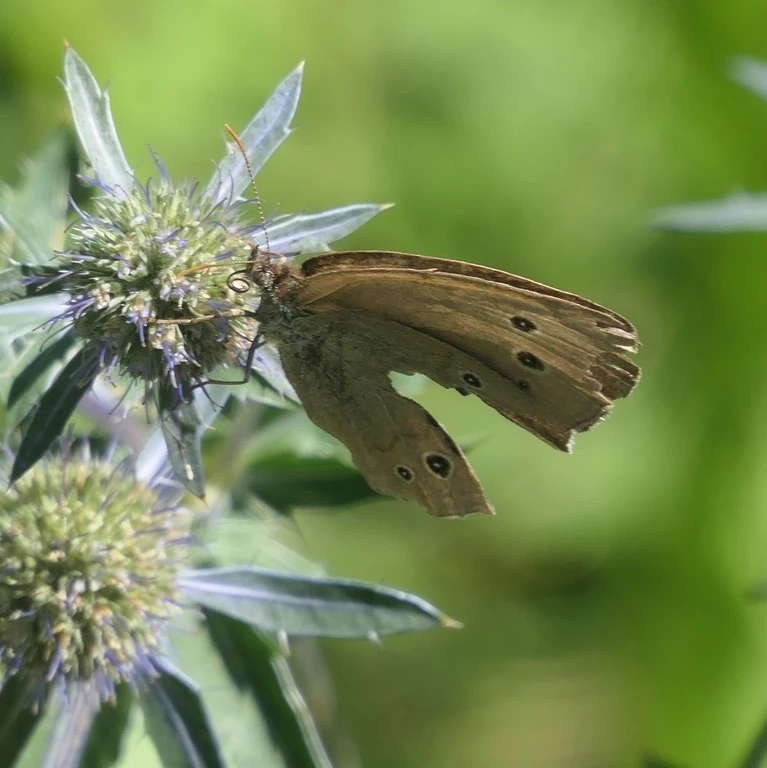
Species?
Aphantopus hyperantus
